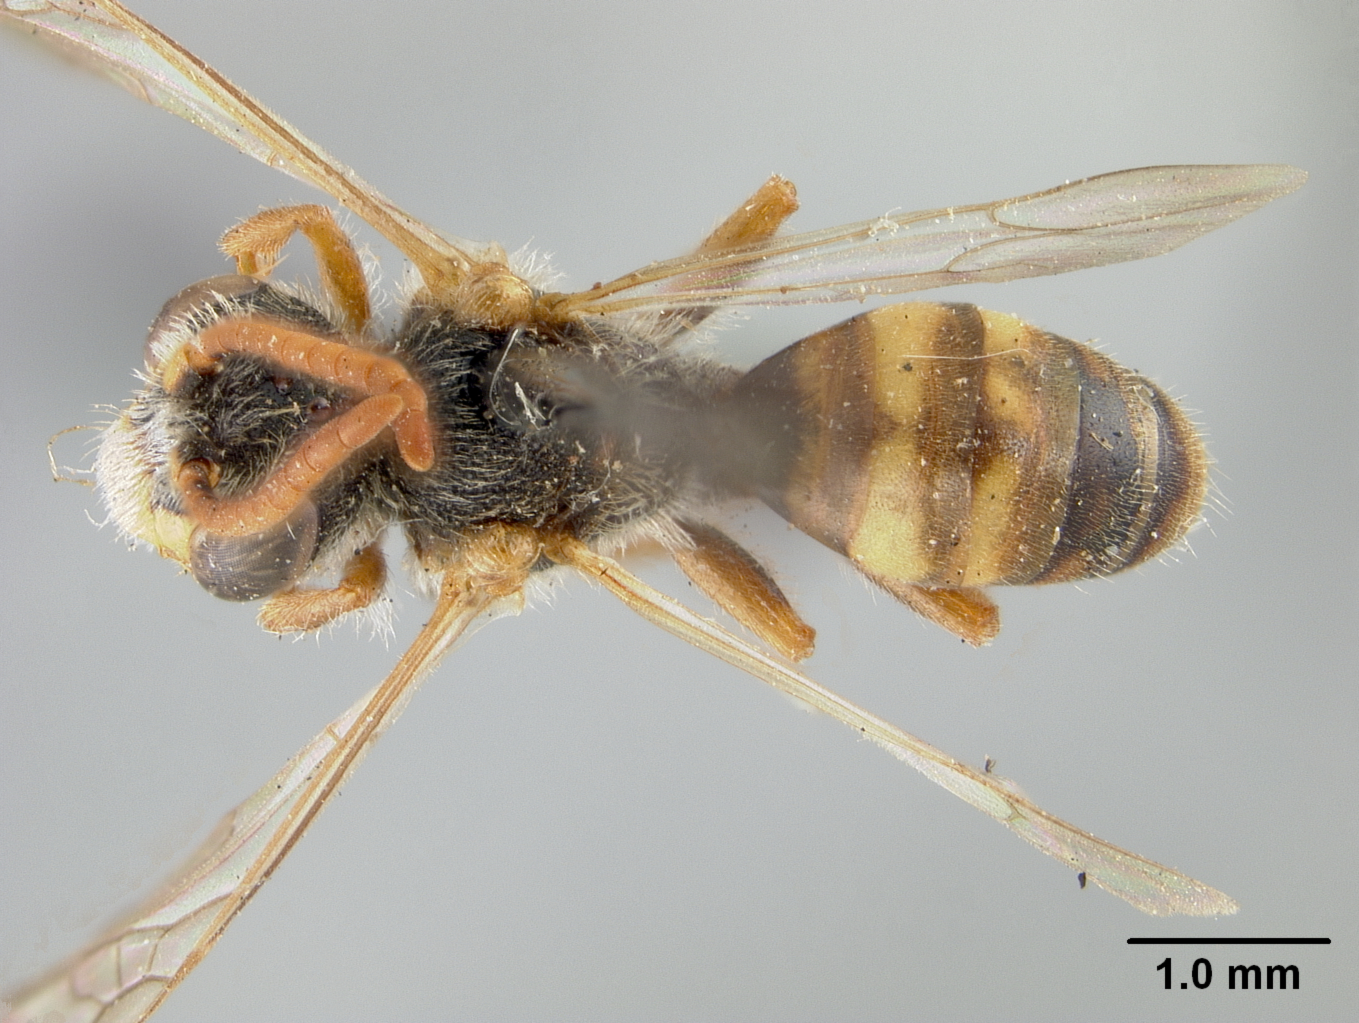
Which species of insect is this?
Nomada coloradella
